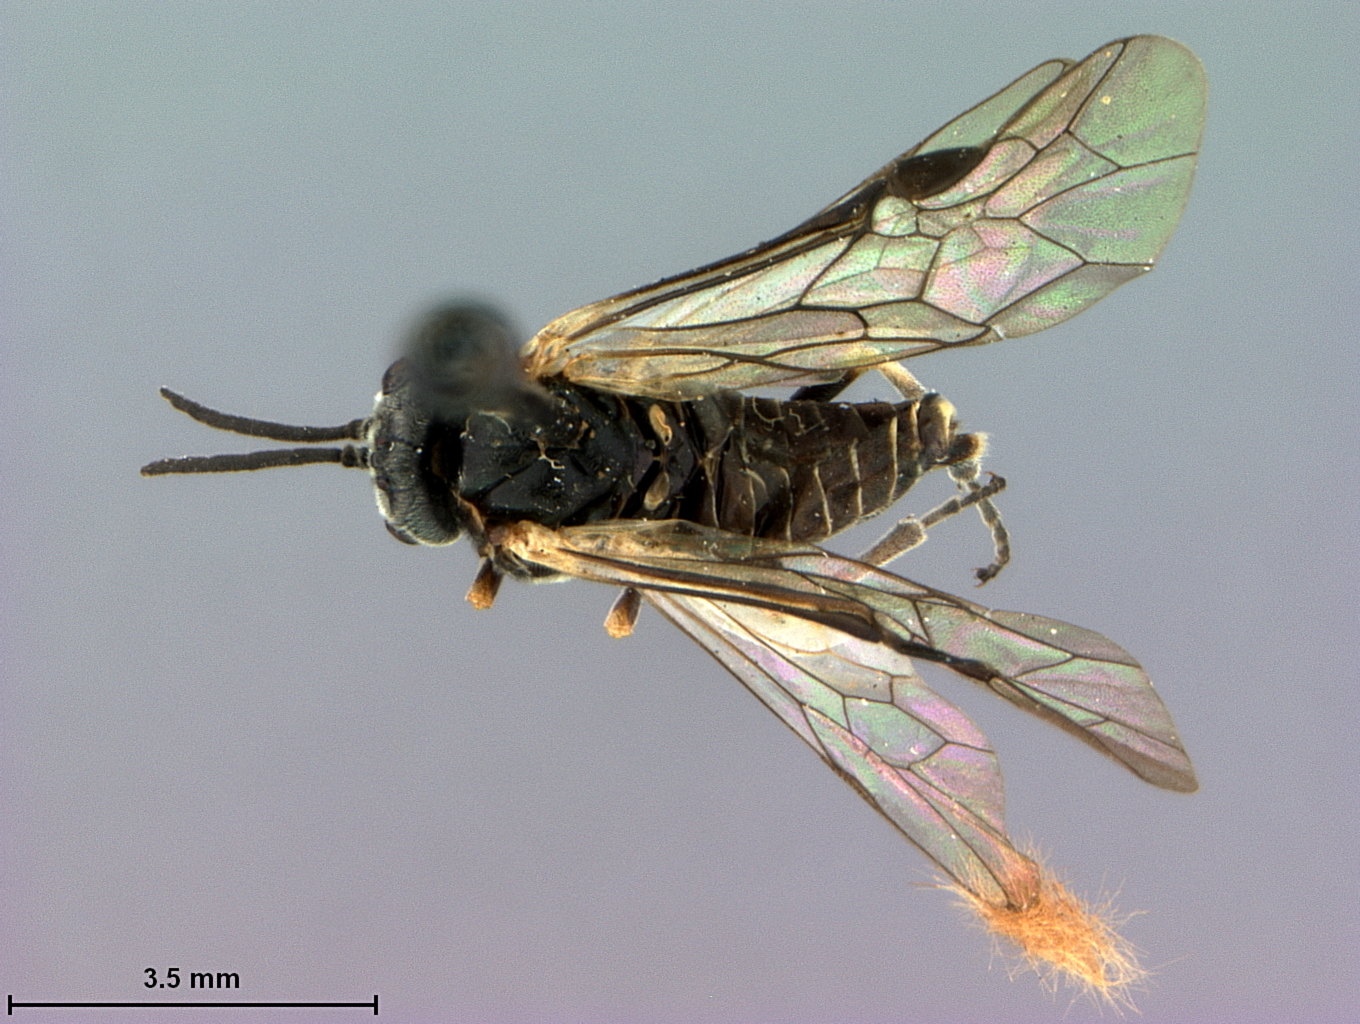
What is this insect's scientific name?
Lycaota bouquetensis
